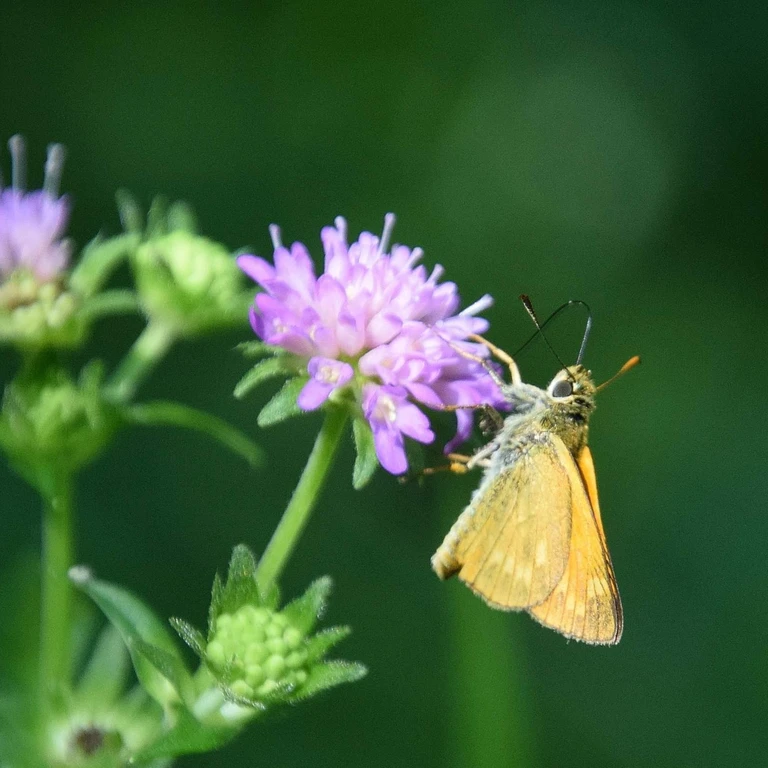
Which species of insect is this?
Ochlodes sylvanus (also Ochlodes venata)
